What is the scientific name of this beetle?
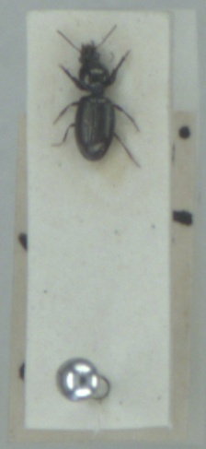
Dyschirius tristis
